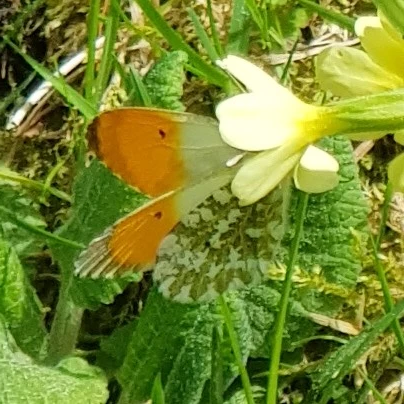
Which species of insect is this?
Anthocharis cardamines
